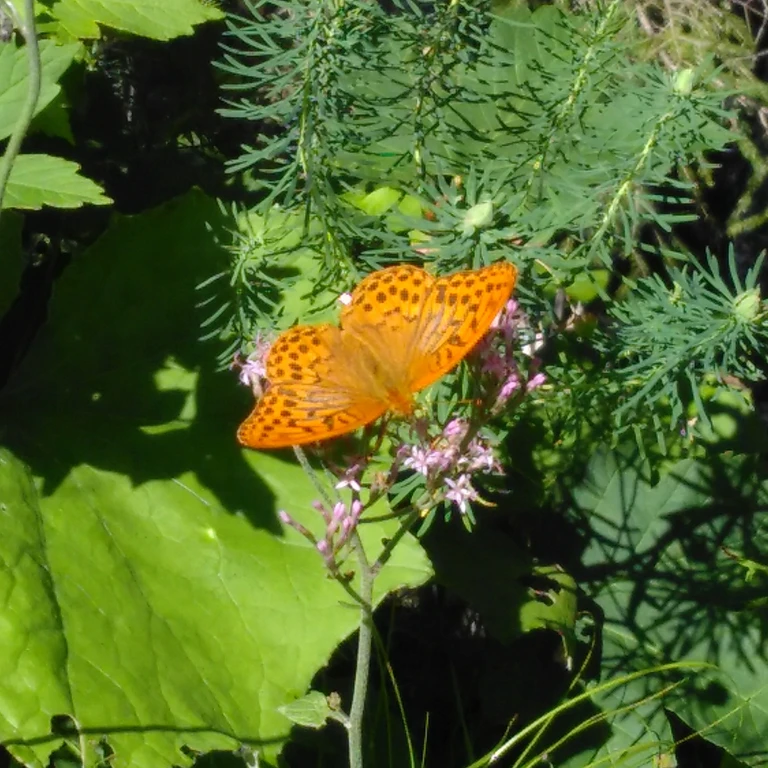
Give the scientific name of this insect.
Argynnis paphia
